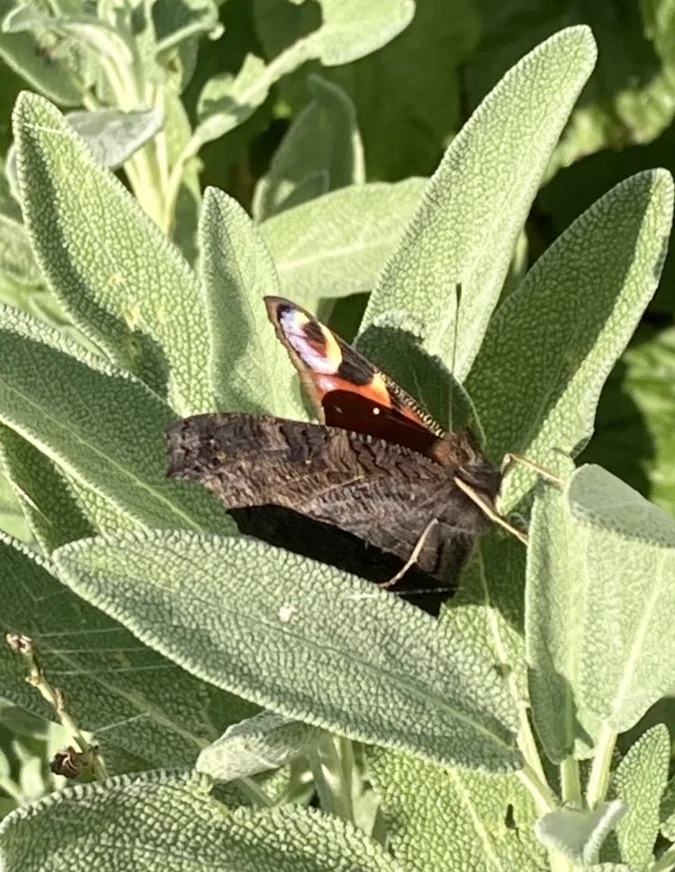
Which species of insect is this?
Aglais io
